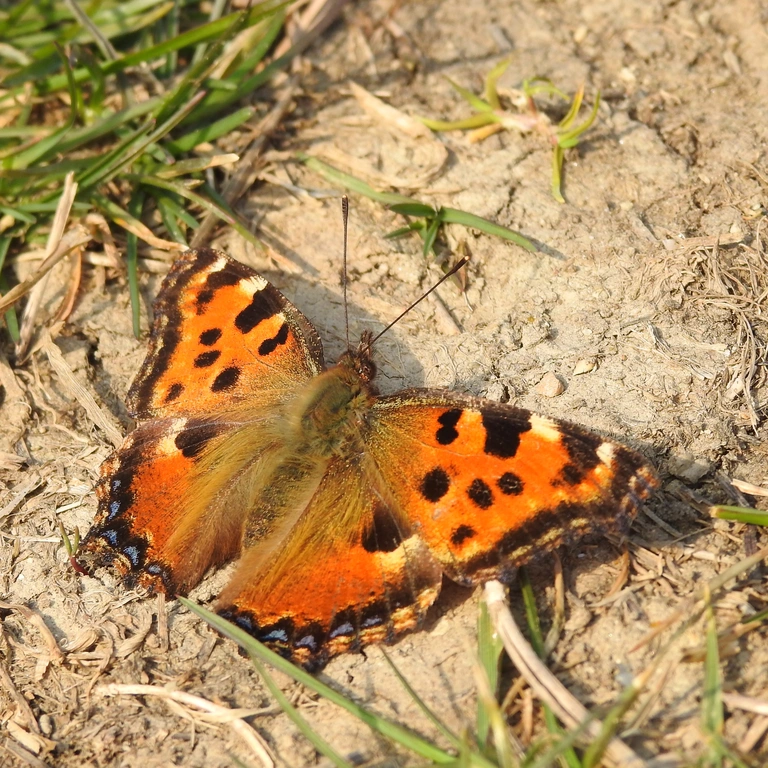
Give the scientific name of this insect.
Nymphalis polychloros
